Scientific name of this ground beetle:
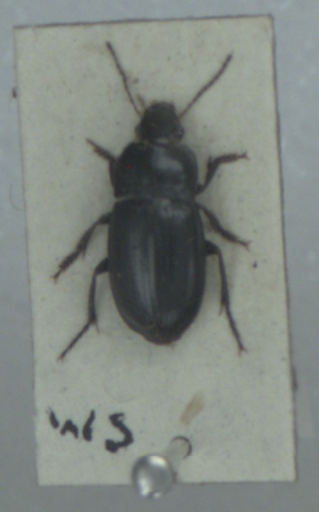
Harpalus anxius
